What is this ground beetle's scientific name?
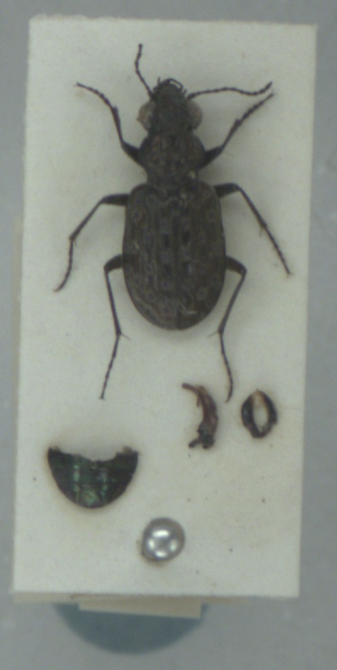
Elaphrus uliginosus
